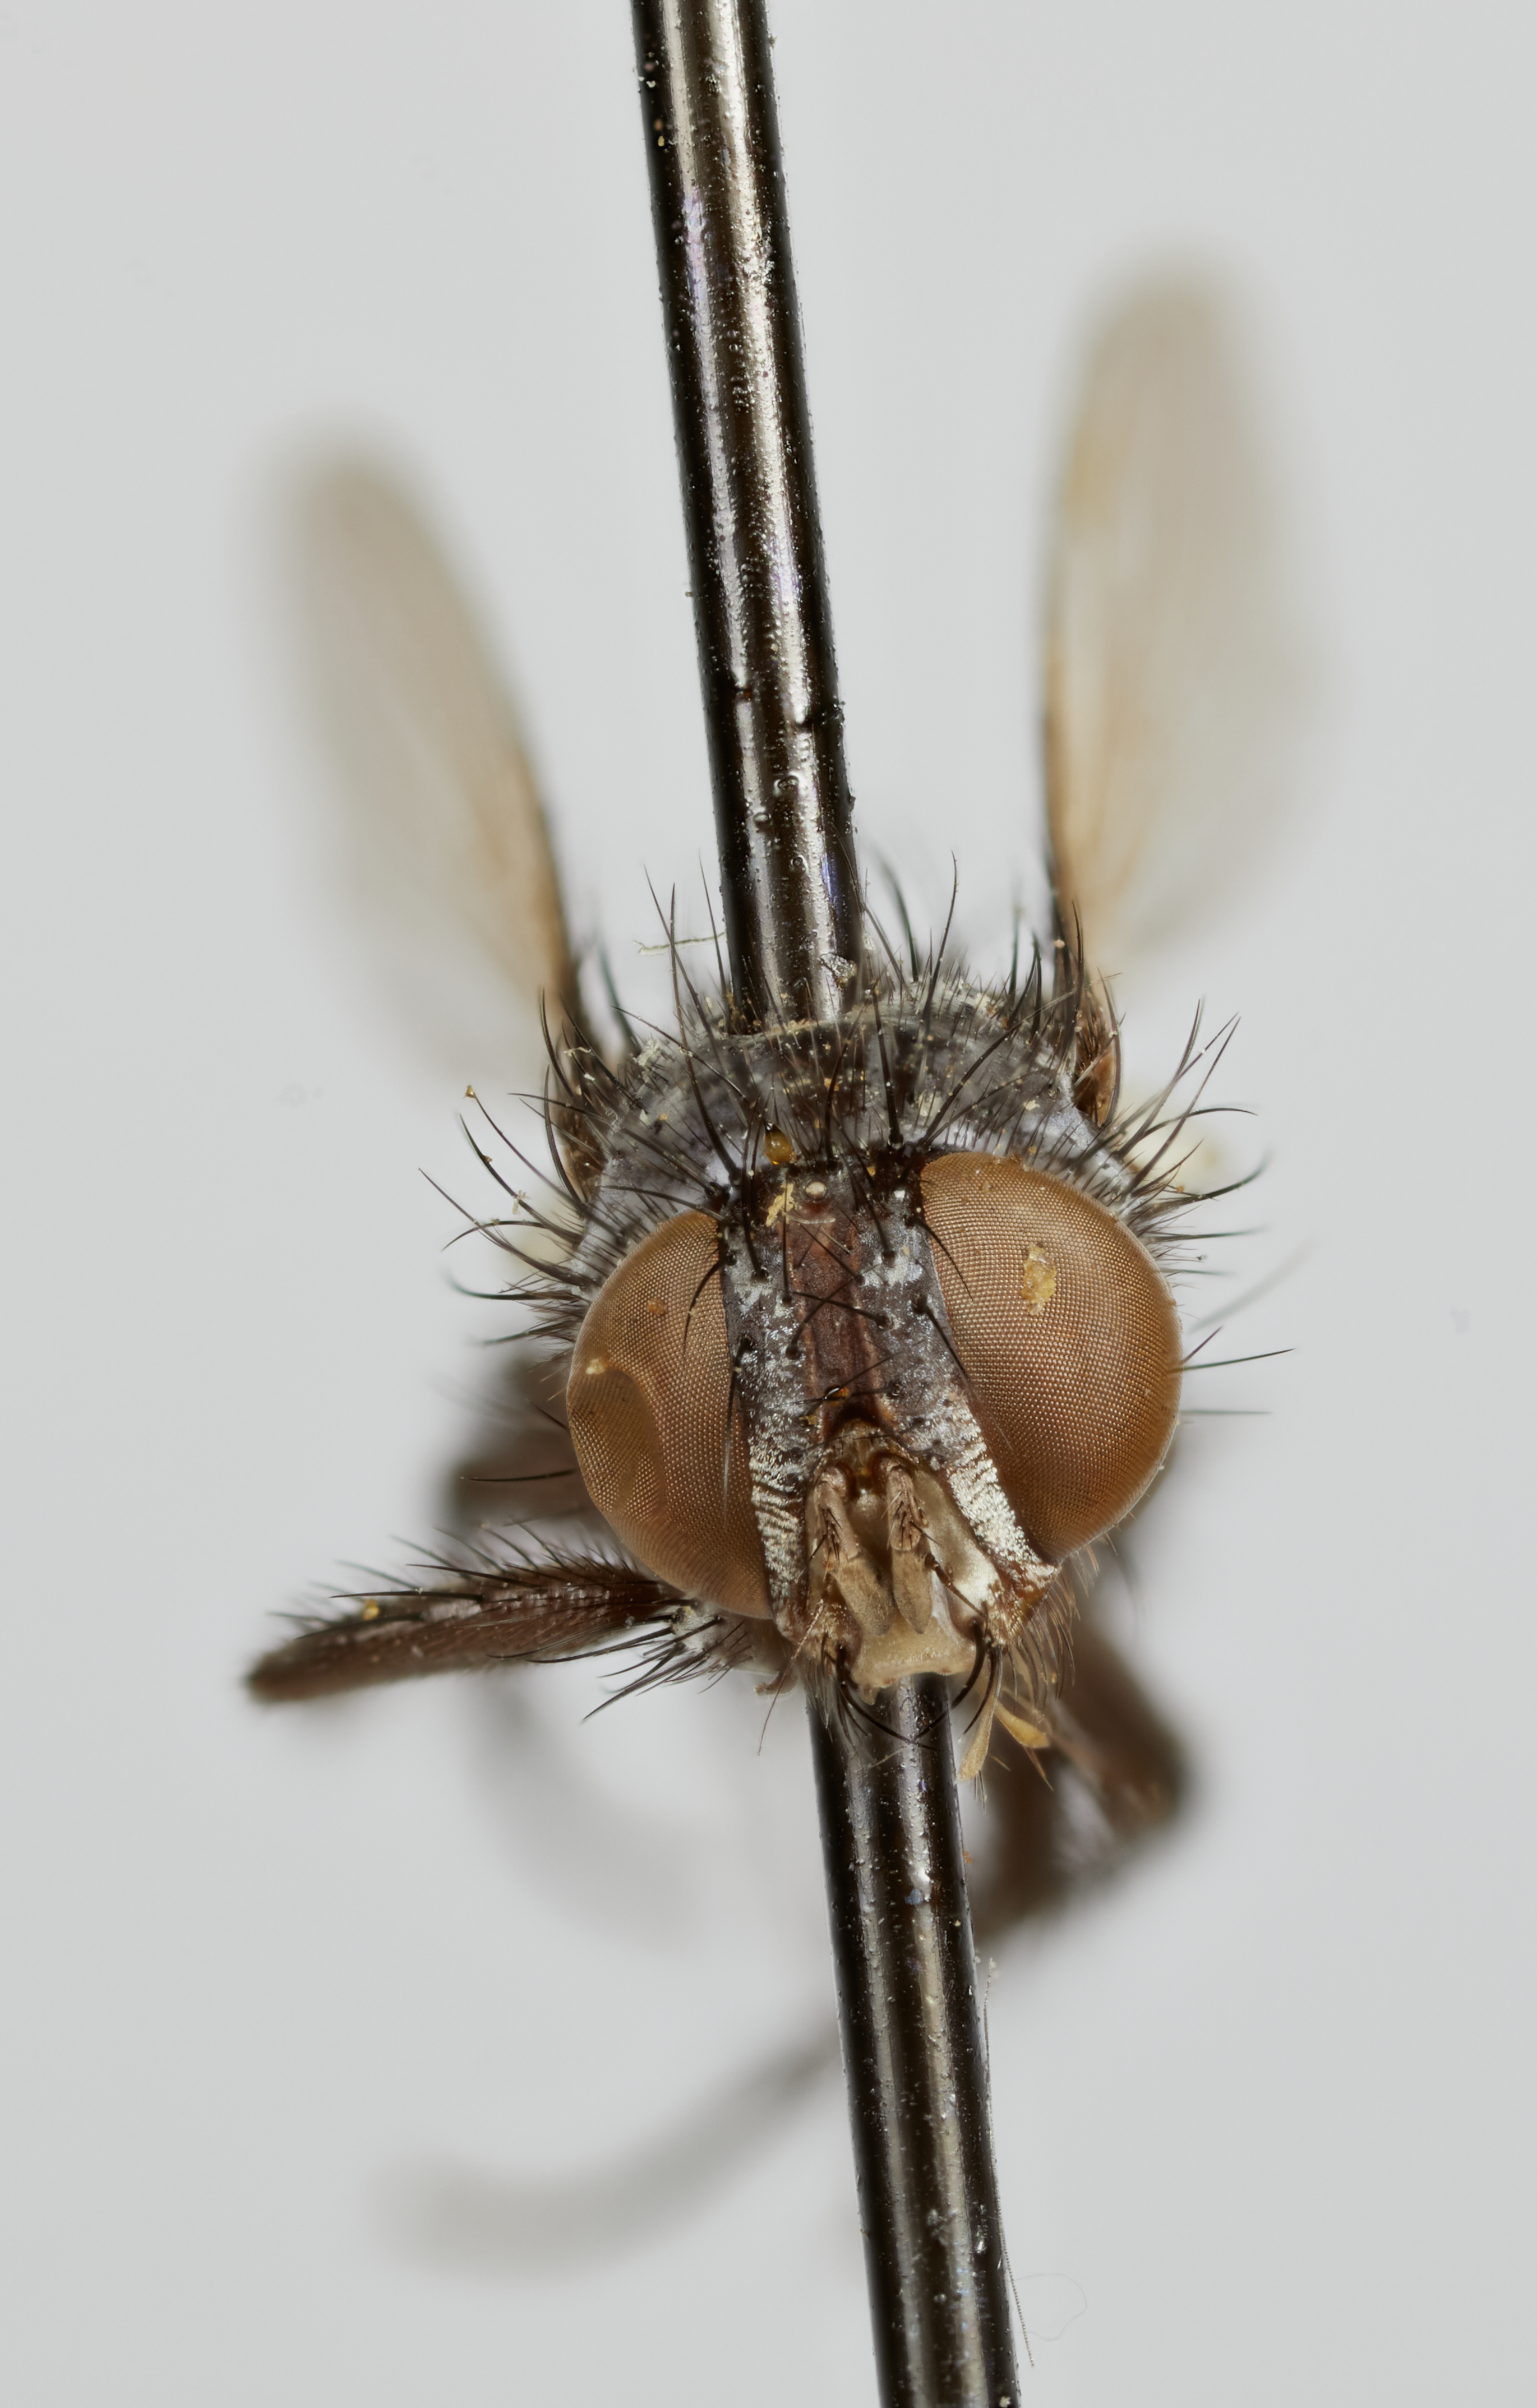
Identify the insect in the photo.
Siphopsalida meridionalis
